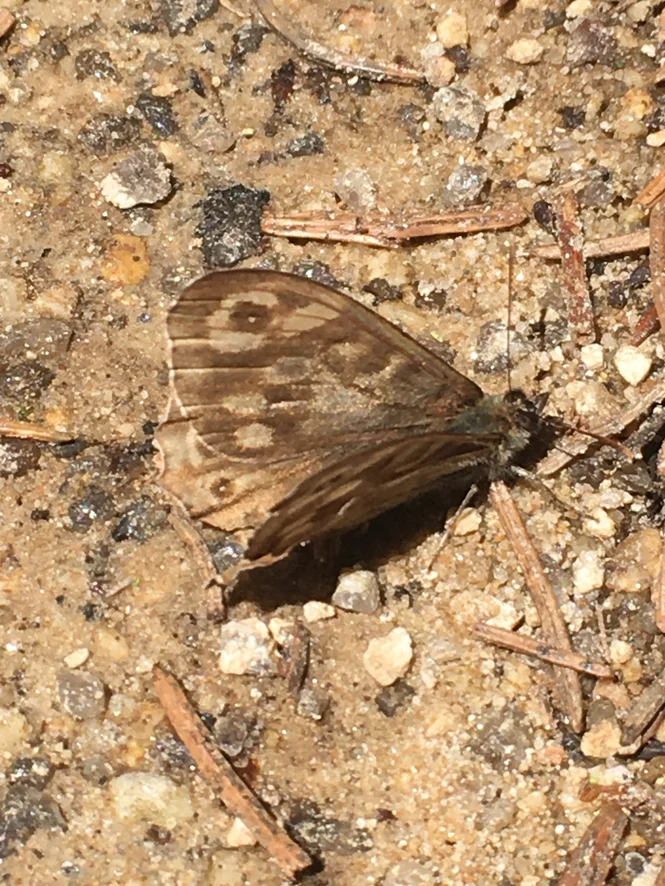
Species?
Pararge aegeria
